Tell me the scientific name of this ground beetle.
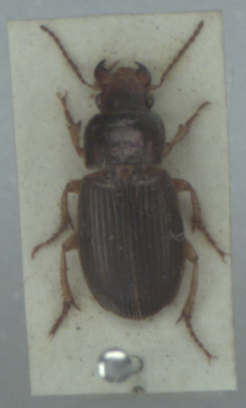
Harpalus affinis
